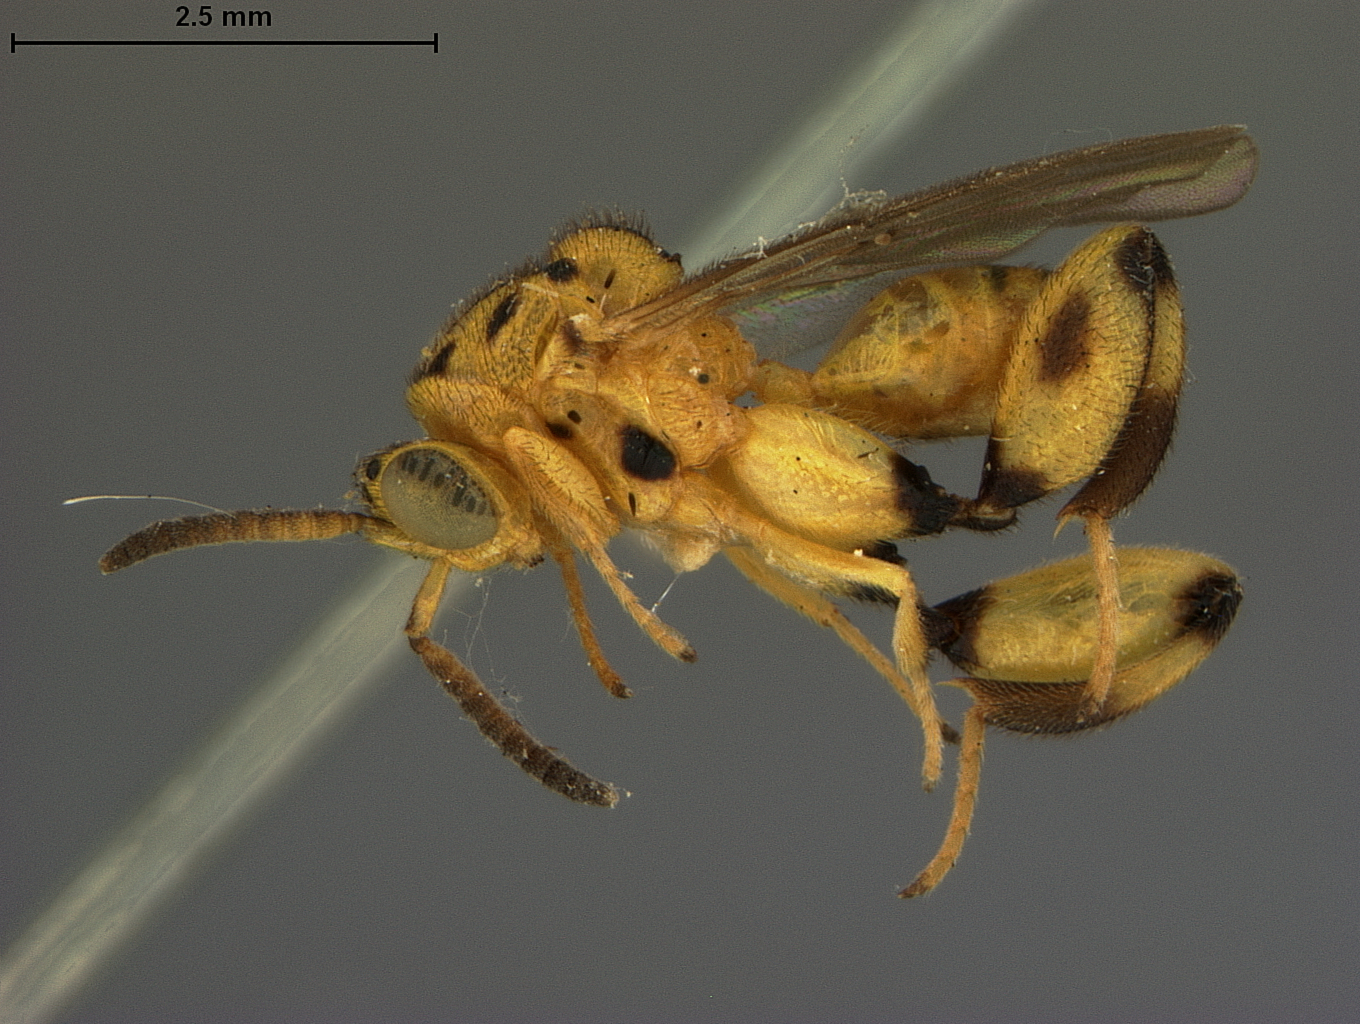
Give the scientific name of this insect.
Spilochalcis urichi
